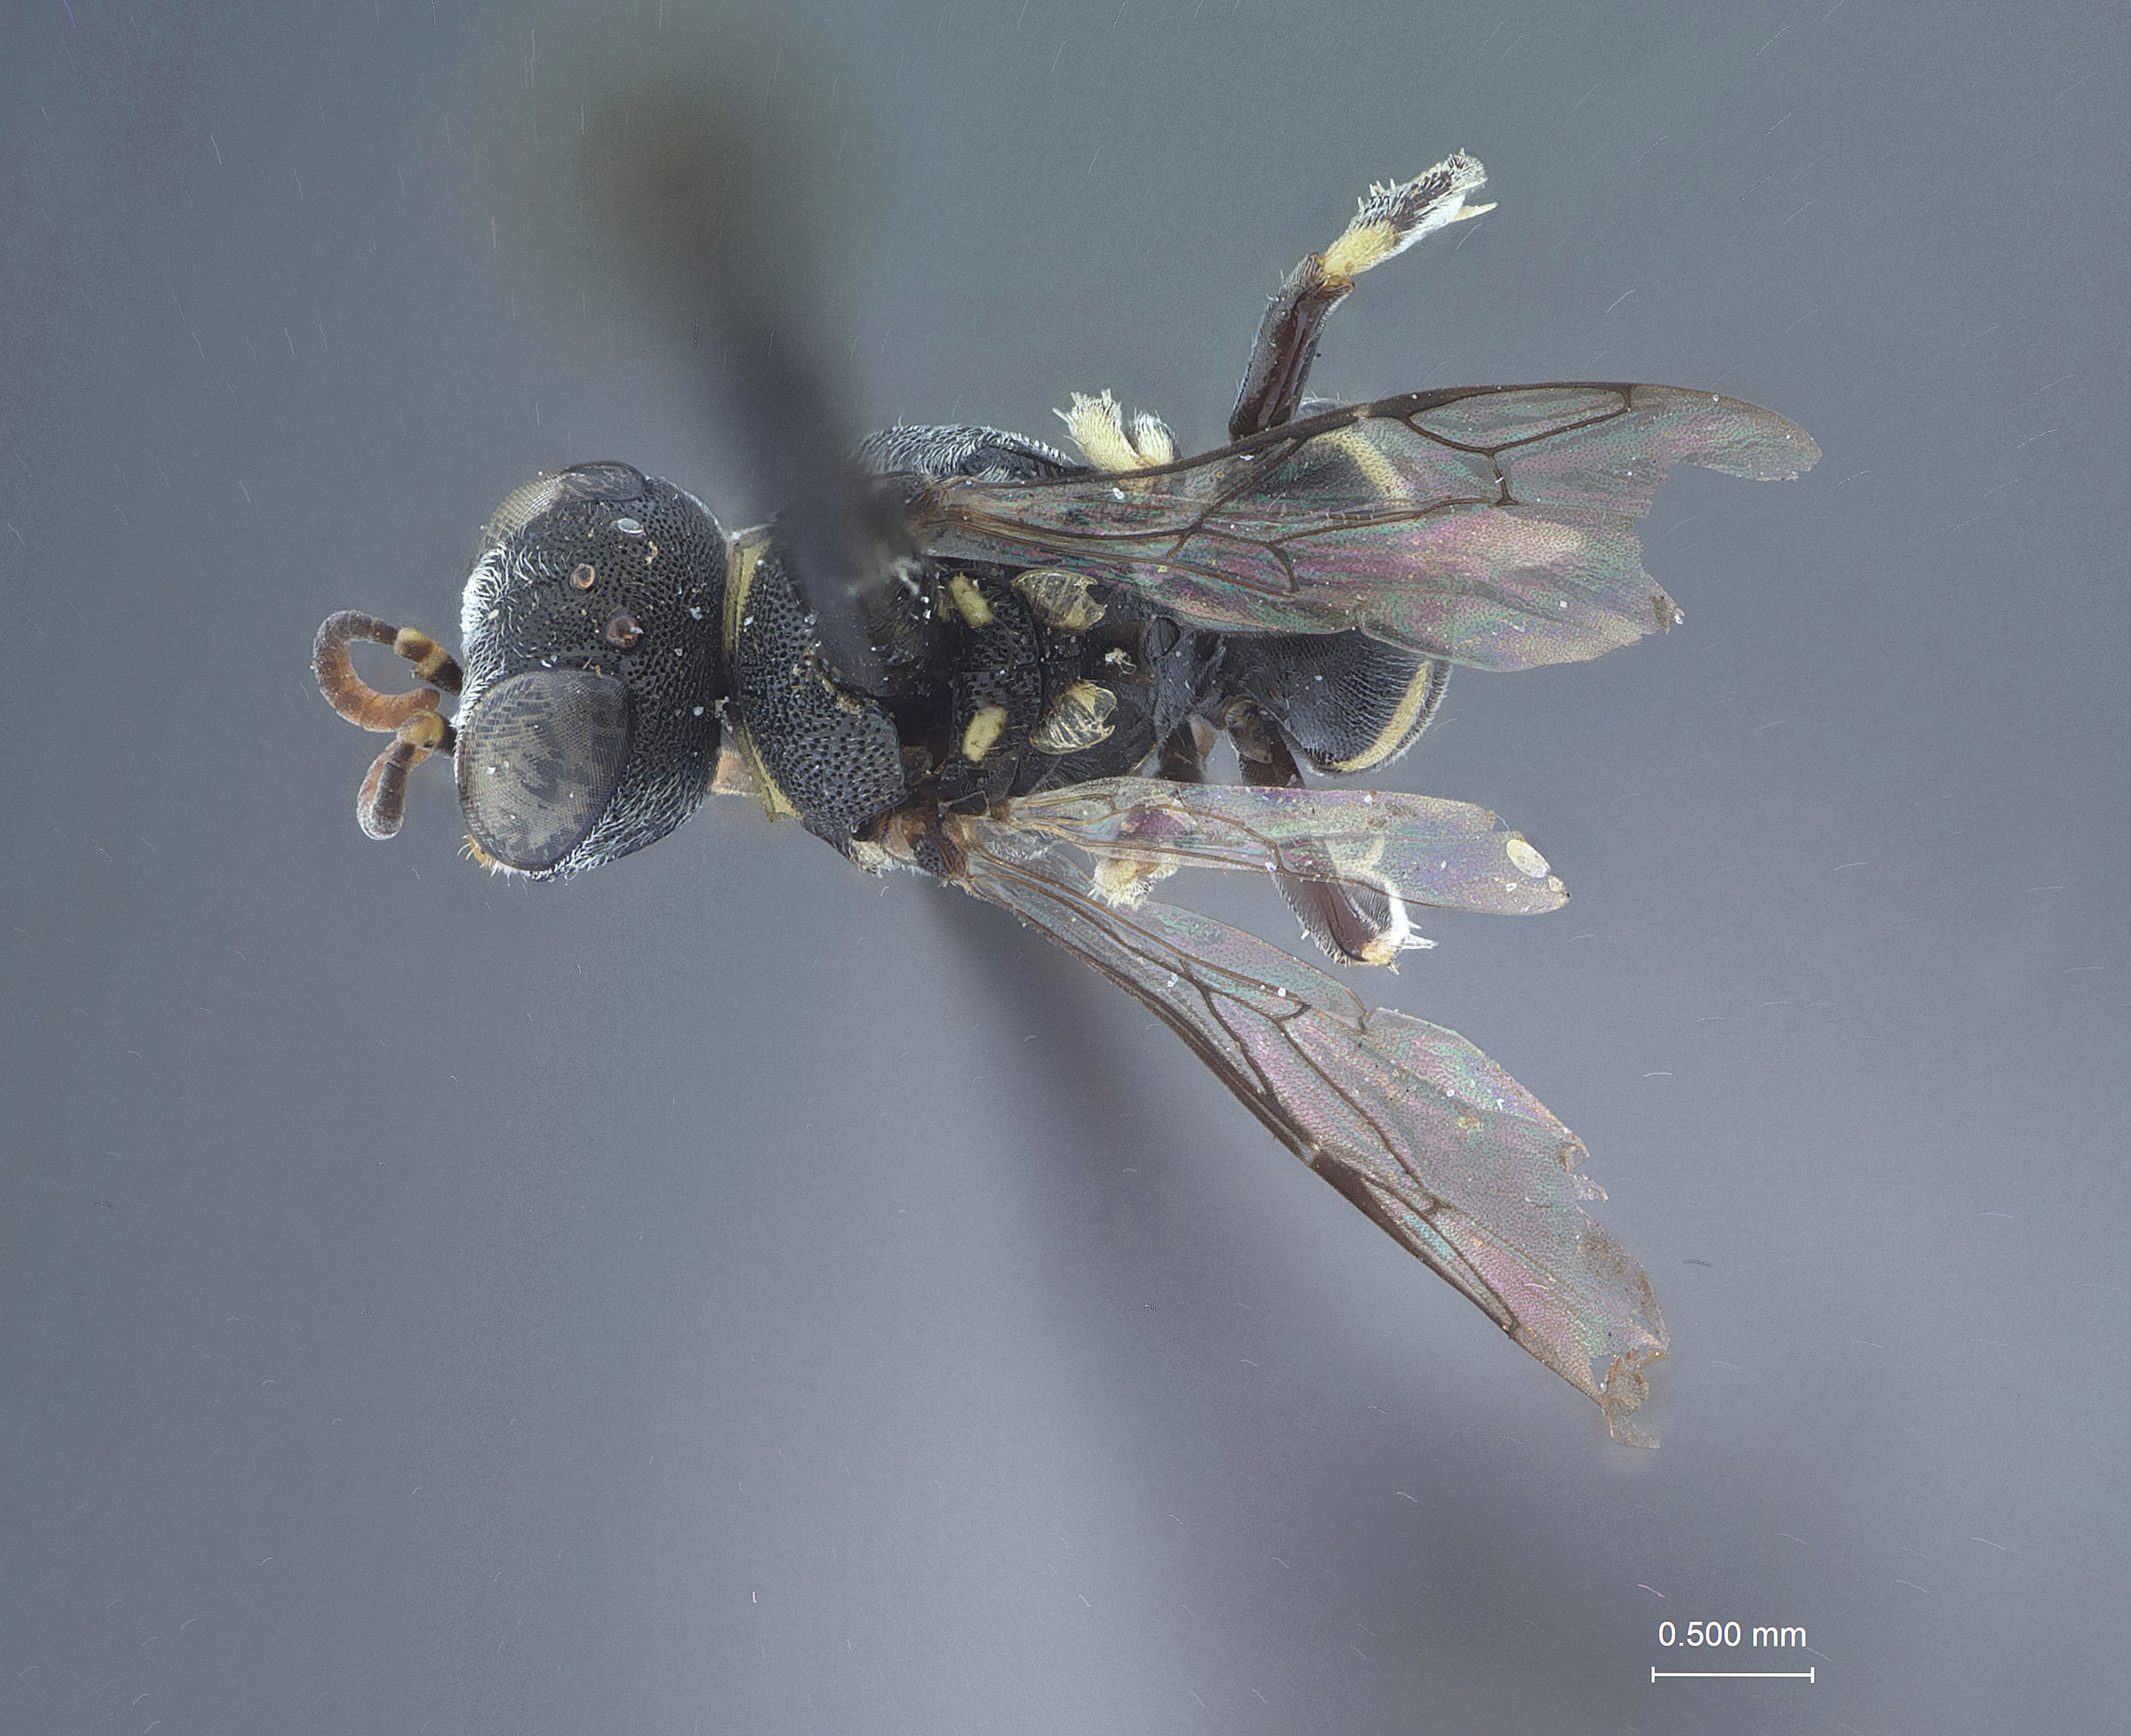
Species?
Notoglossa pyrura
